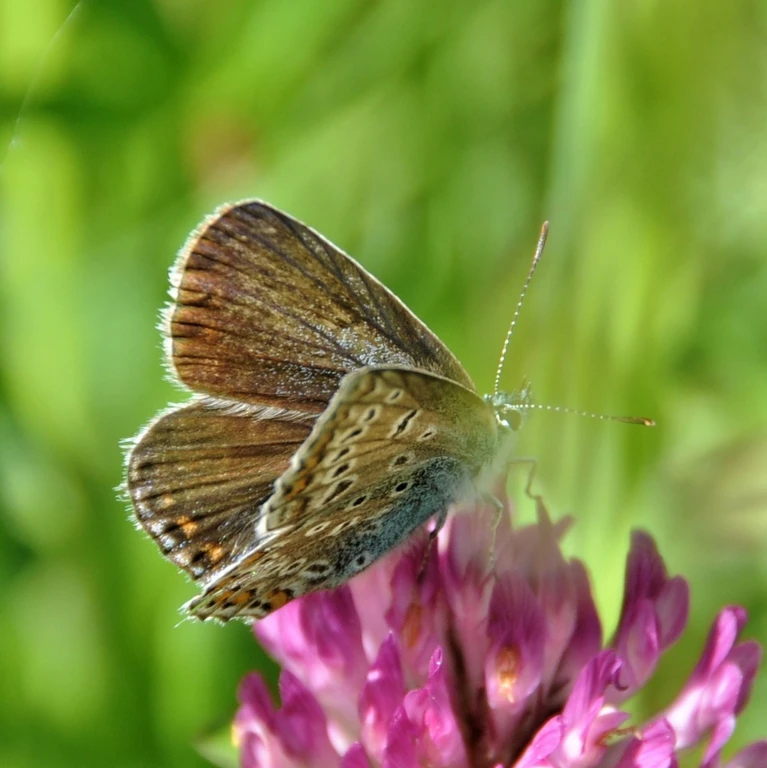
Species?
Polyommatus icarus
